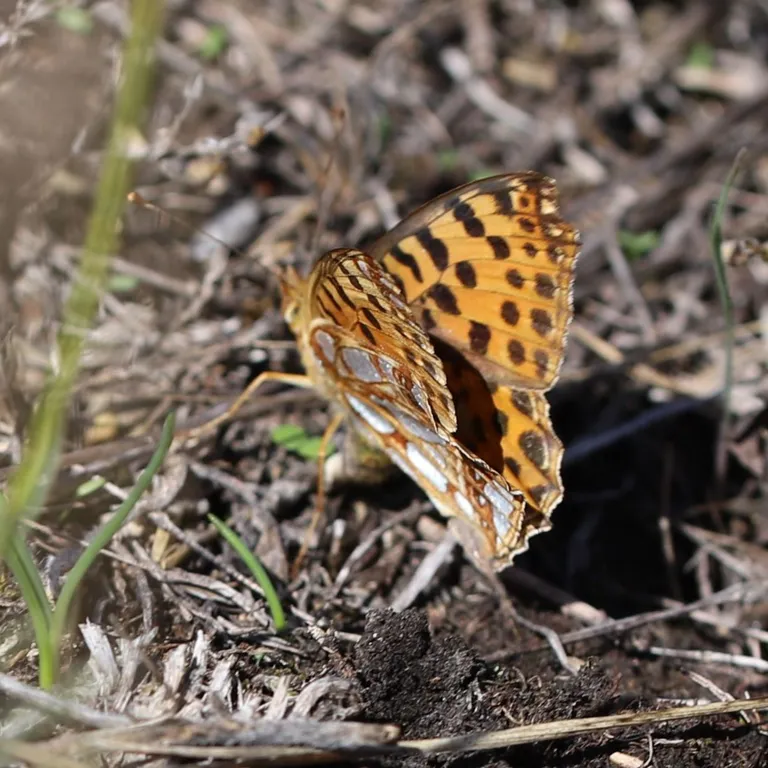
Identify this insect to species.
Issoria lathonia
